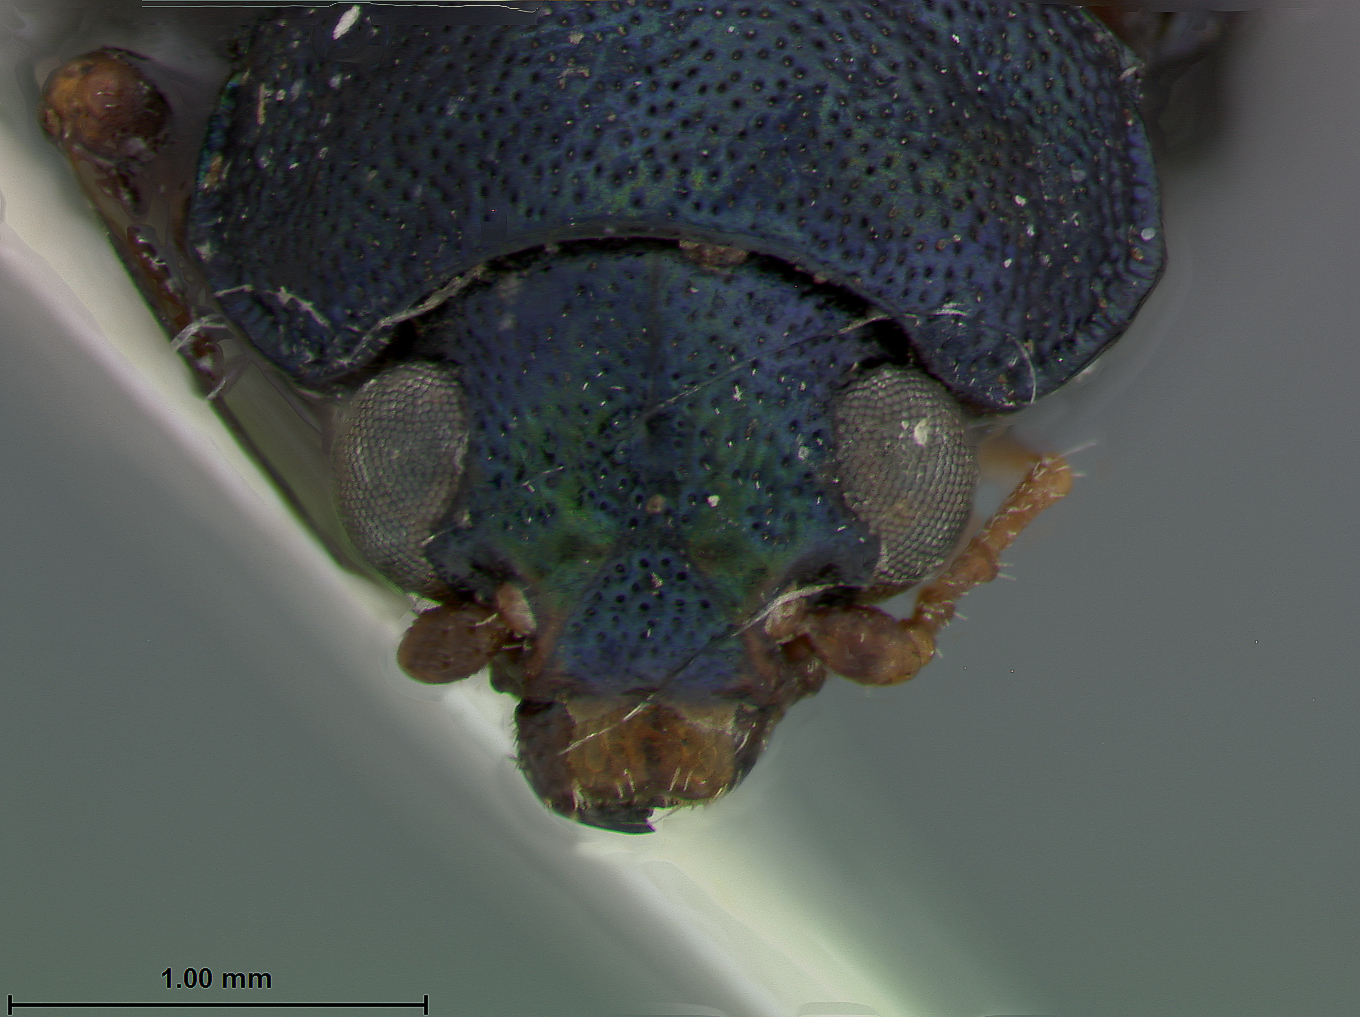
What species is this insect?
Colaspis similis
